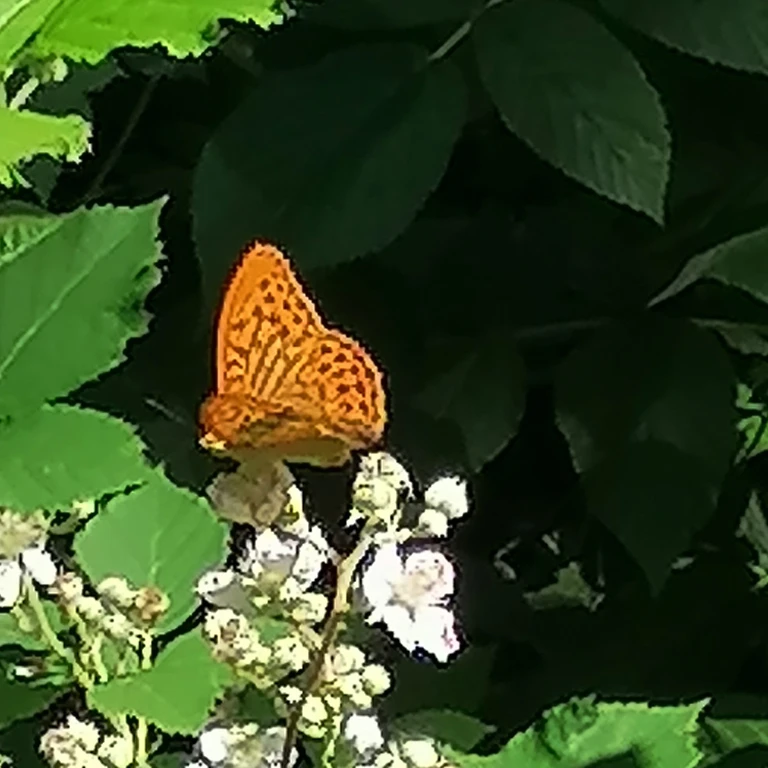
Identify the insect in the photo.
Argynnis paphia
